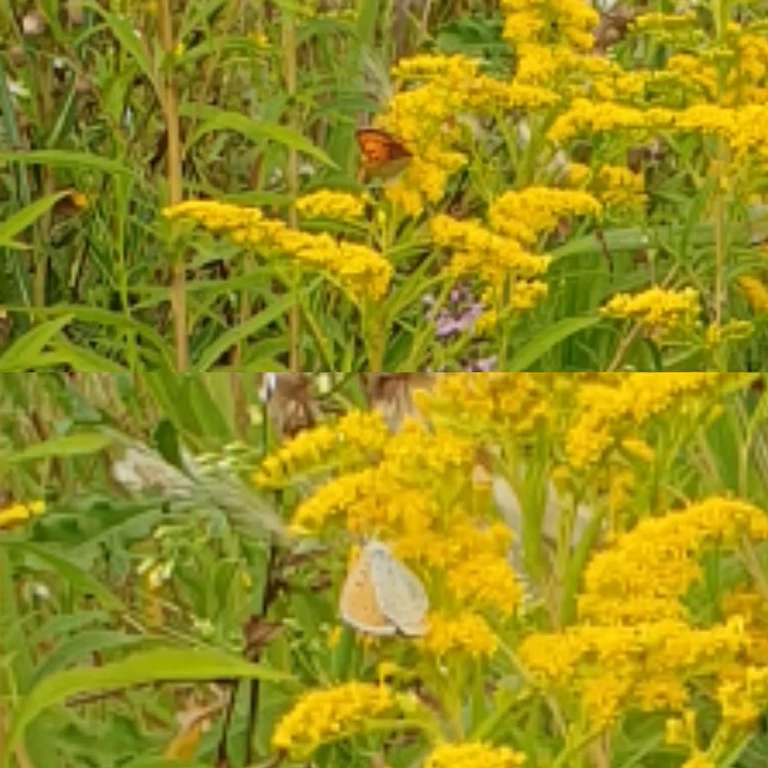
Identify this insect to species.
Lycaena dispar
